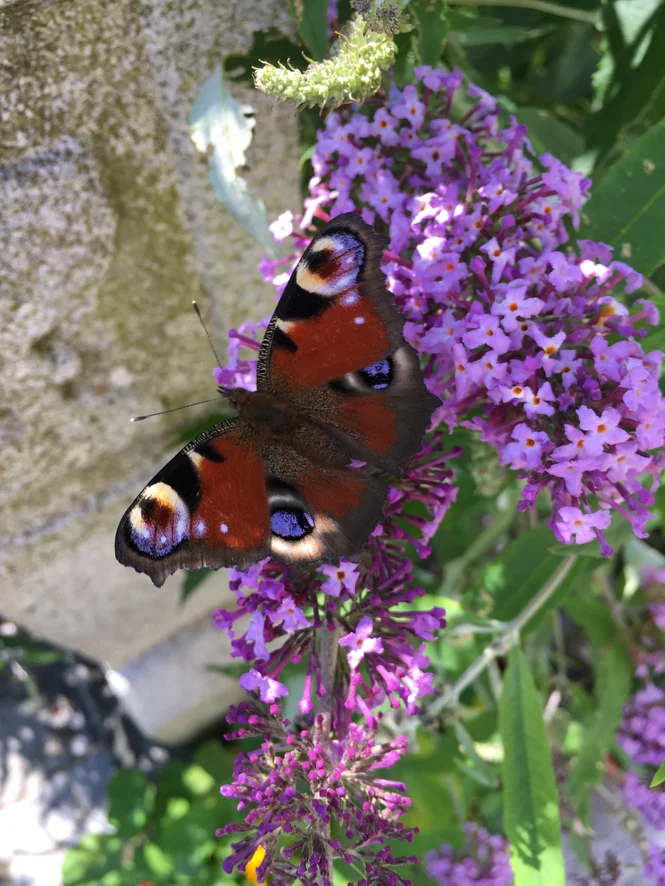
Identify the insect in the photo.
Aglais io
